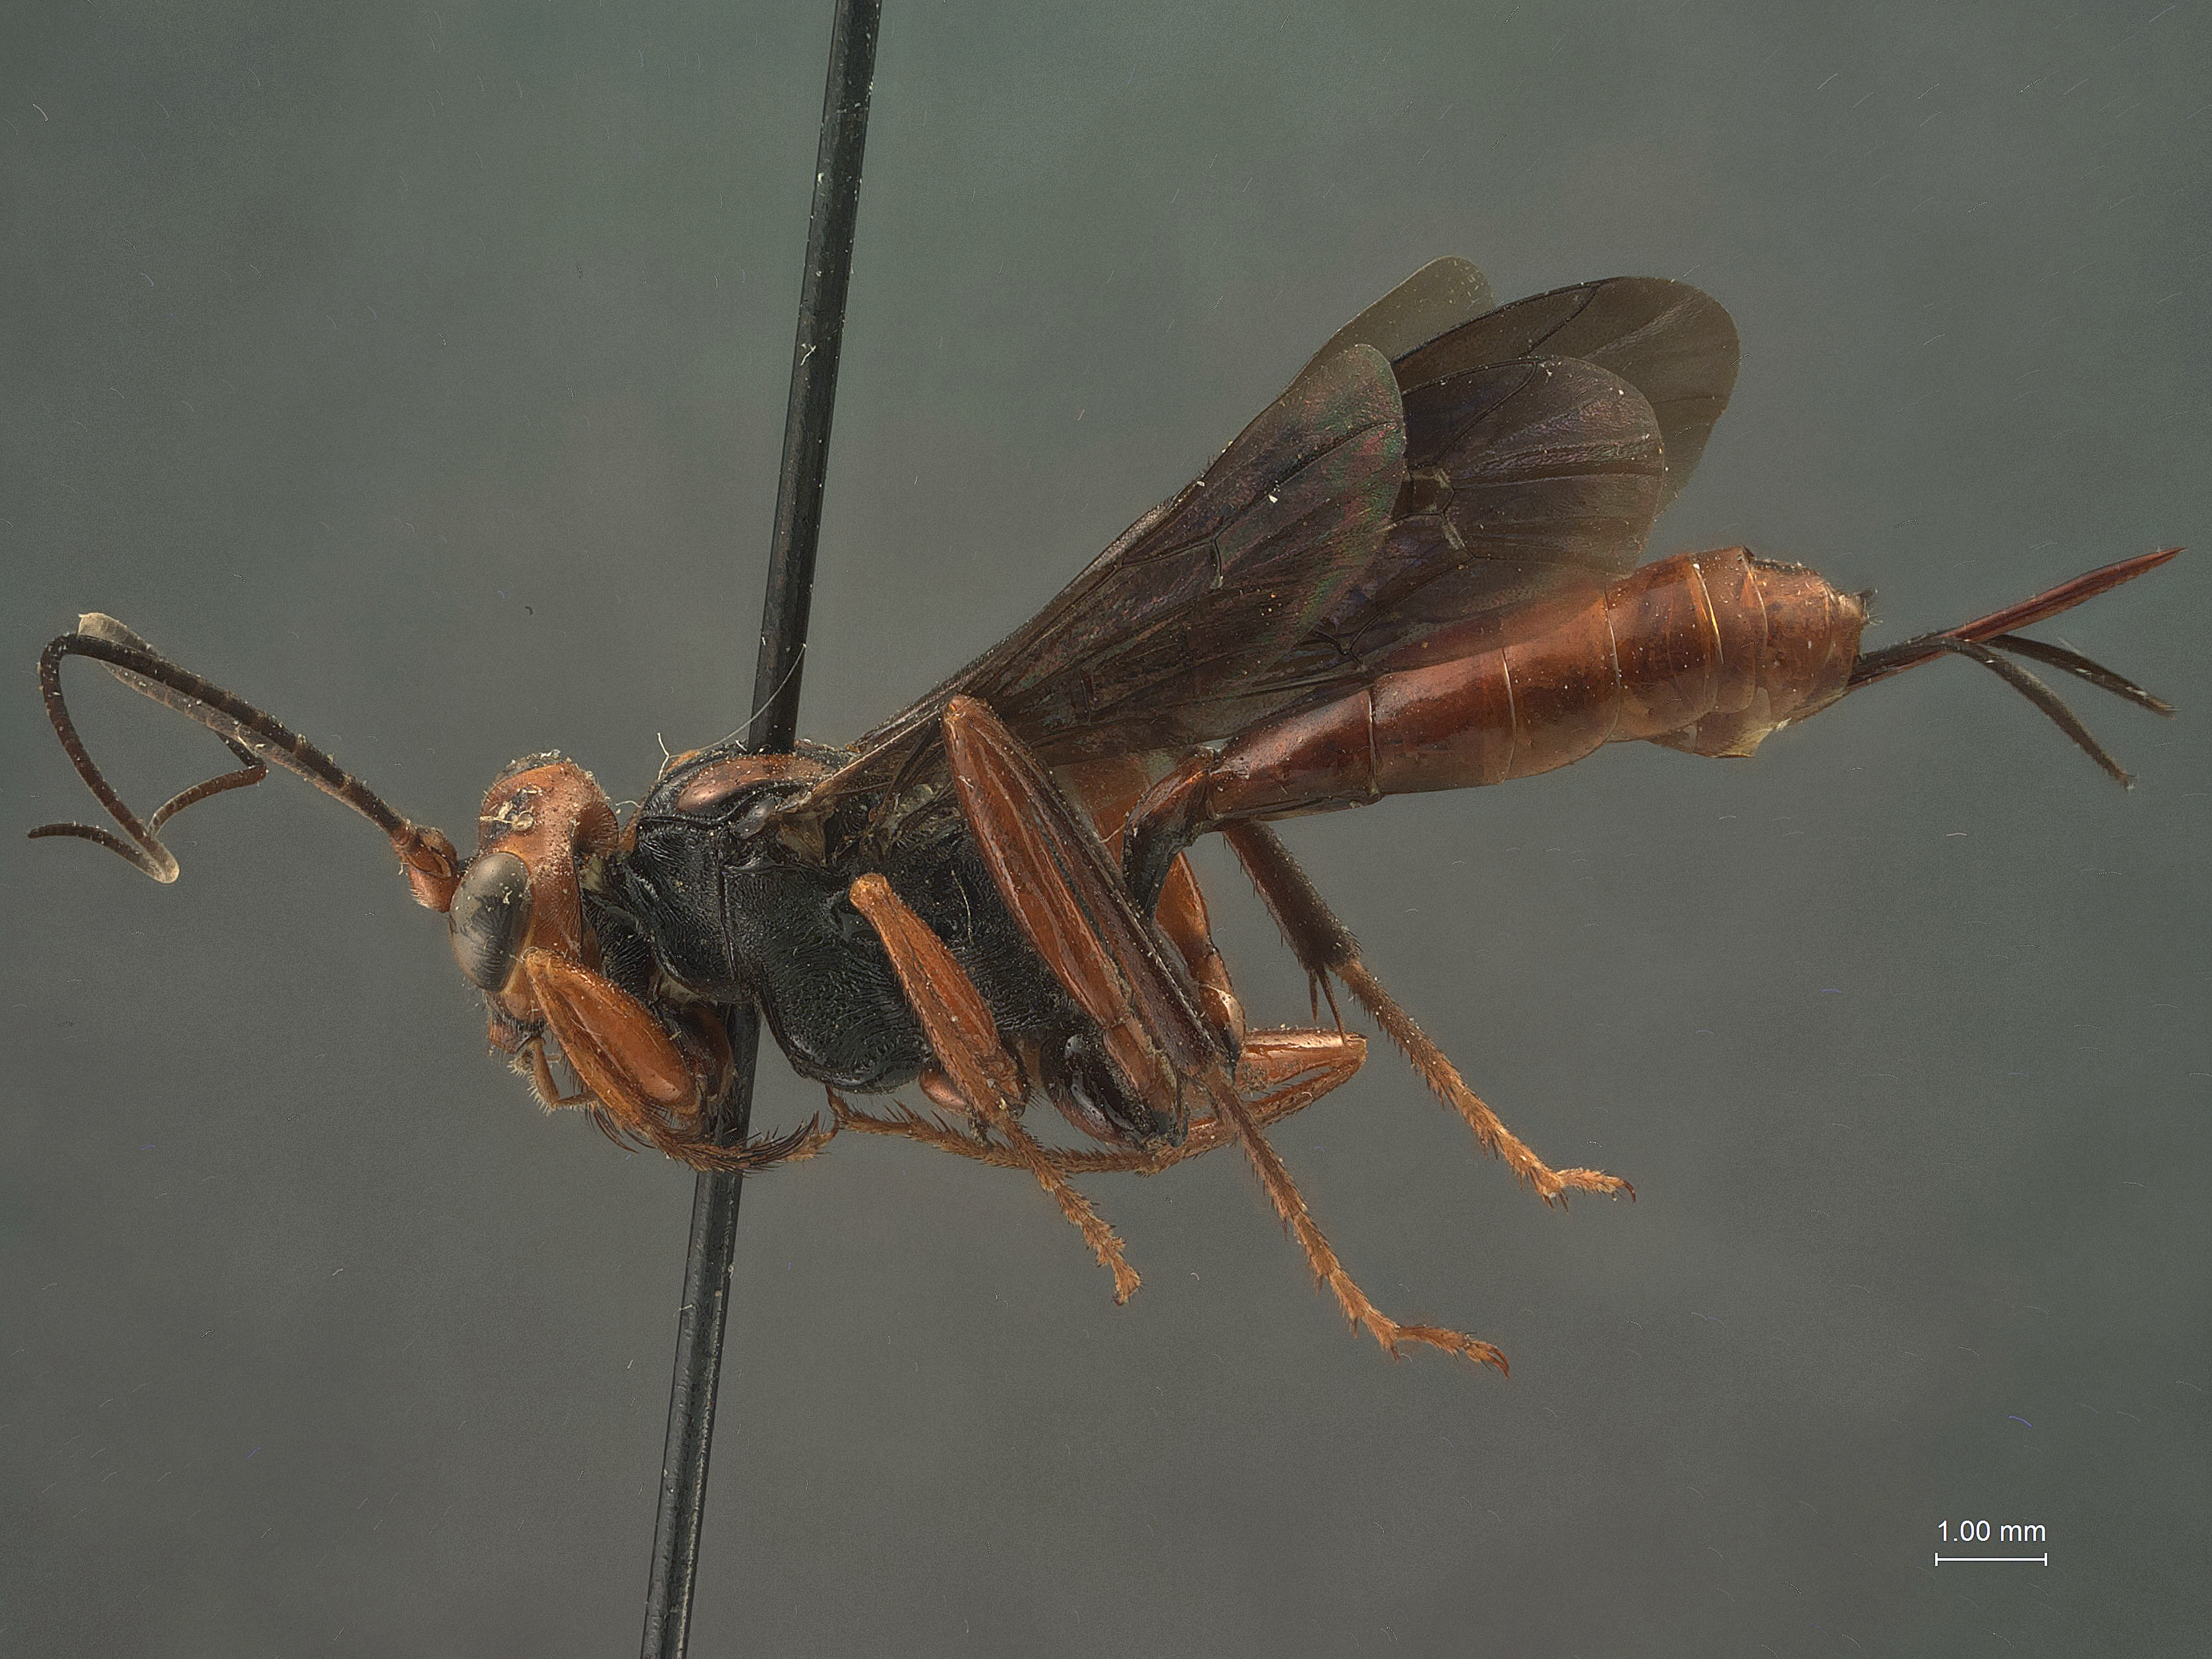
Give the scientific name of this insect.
Cryptus mirabilis
